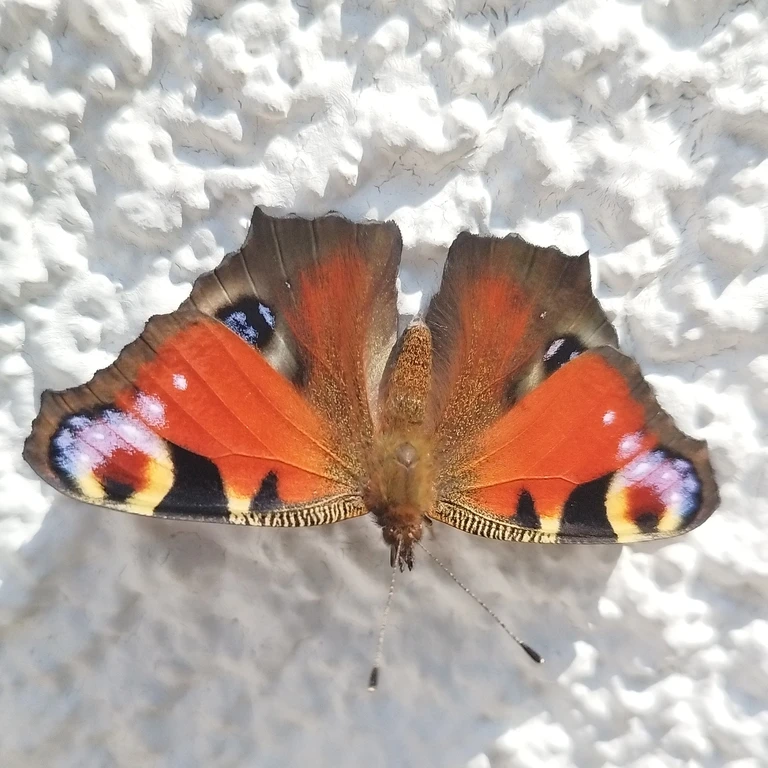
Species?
Aglais io
